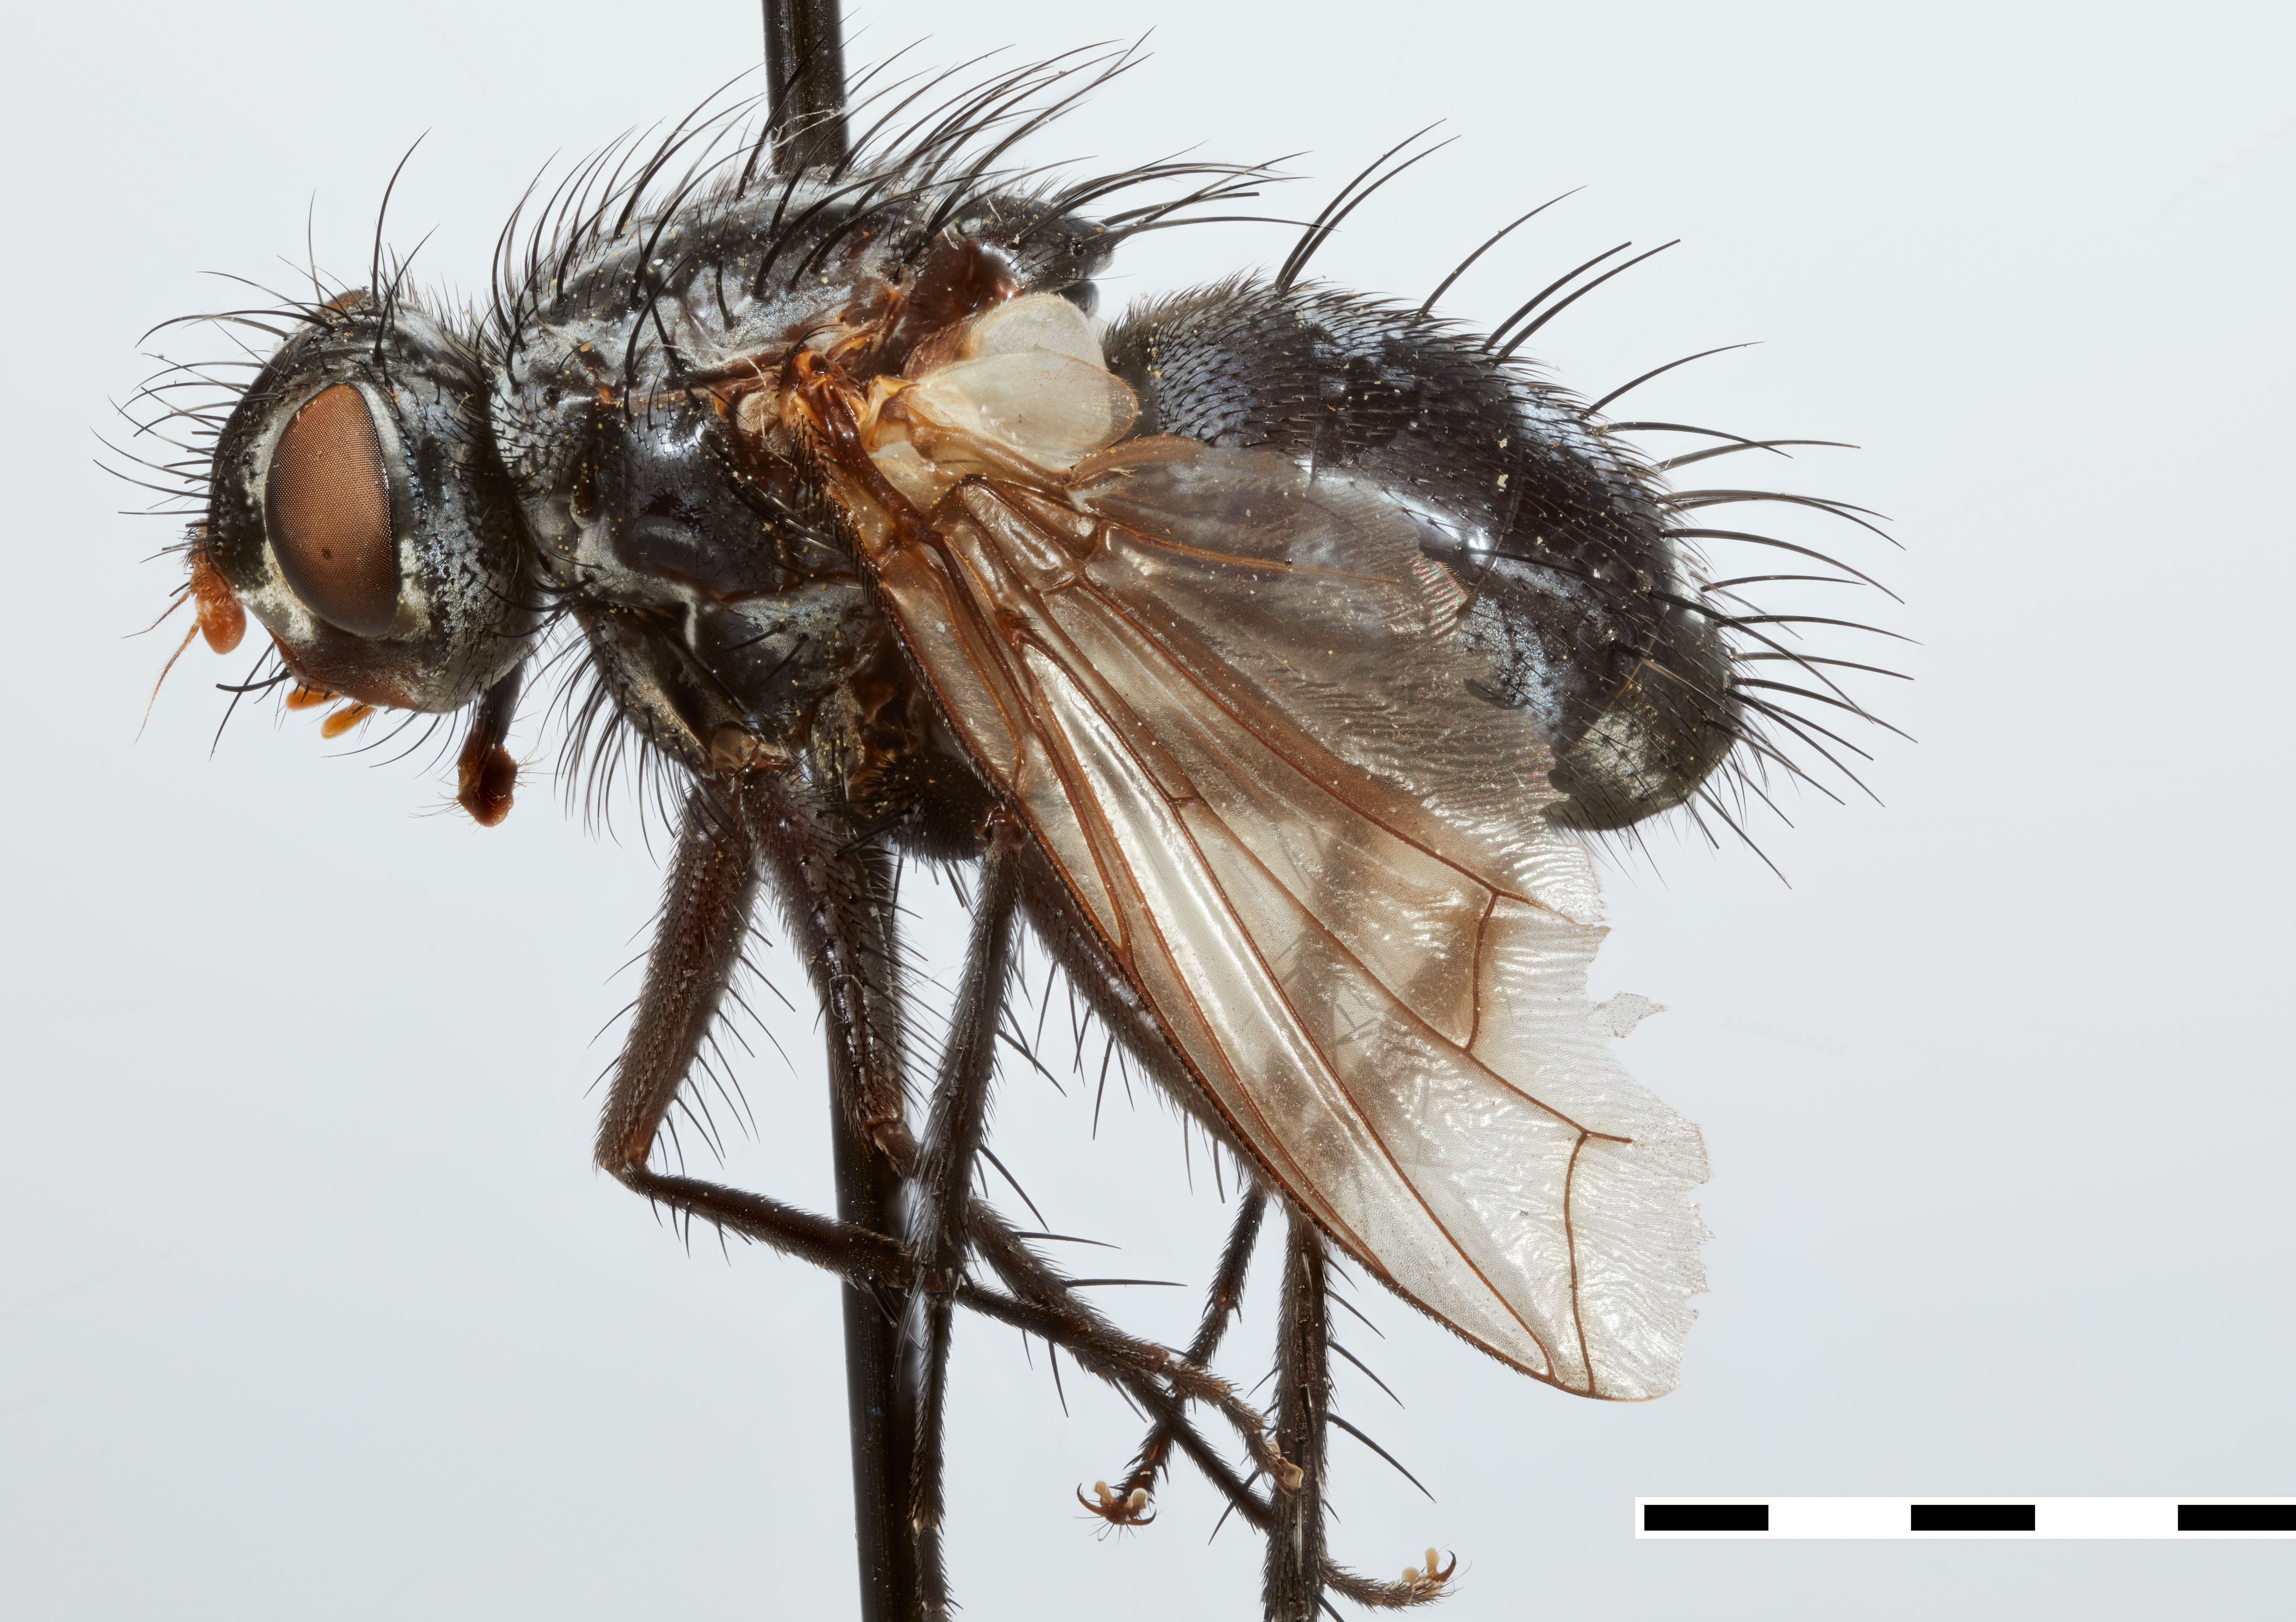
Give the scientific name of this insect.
Ochrocera vaginalis
